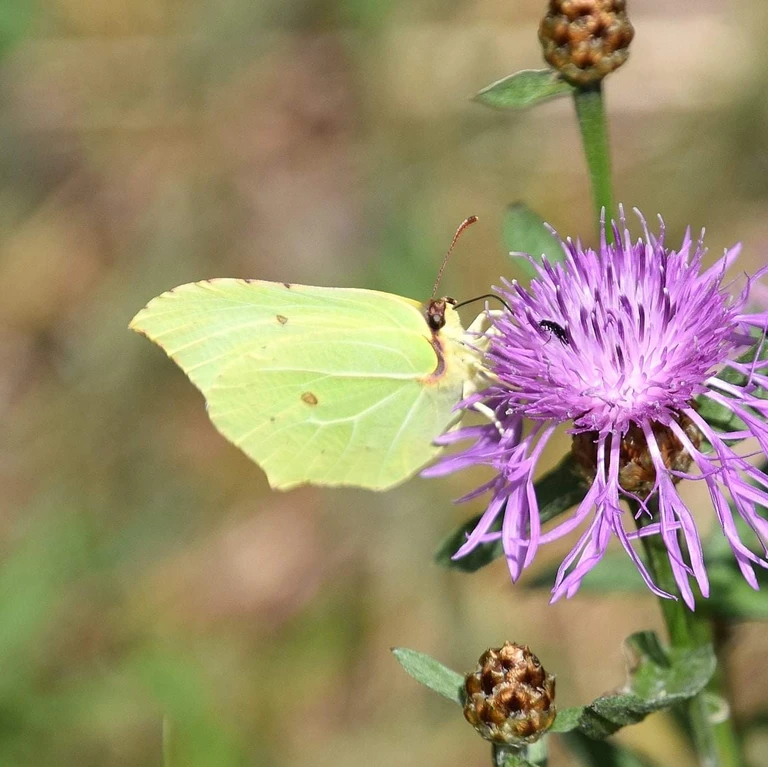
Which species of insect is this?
Gonepteryx rhamni
